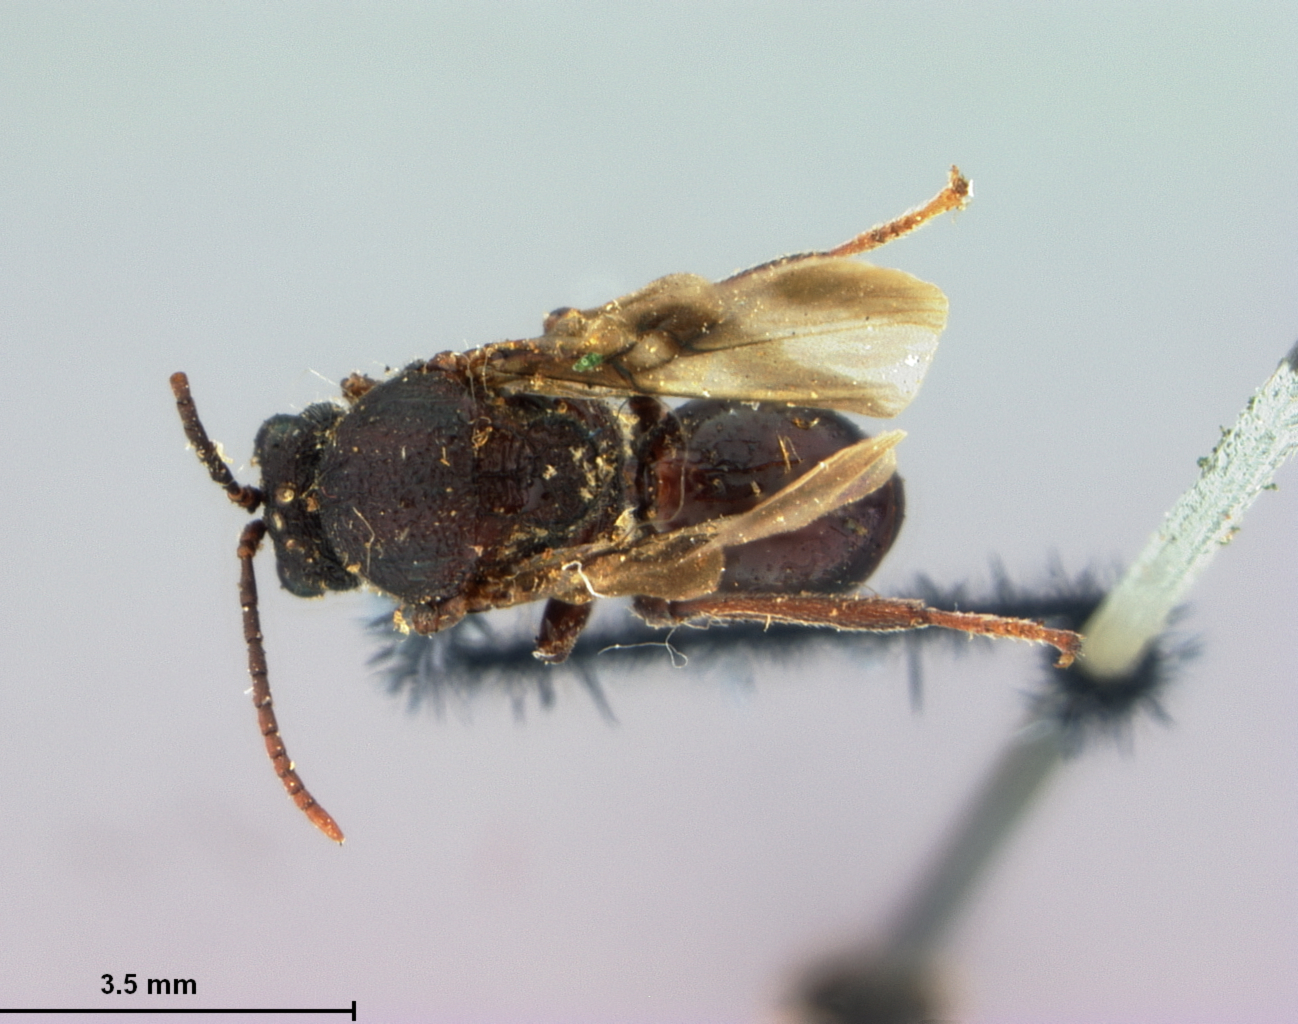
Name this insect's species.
Amphibolips trizonata
